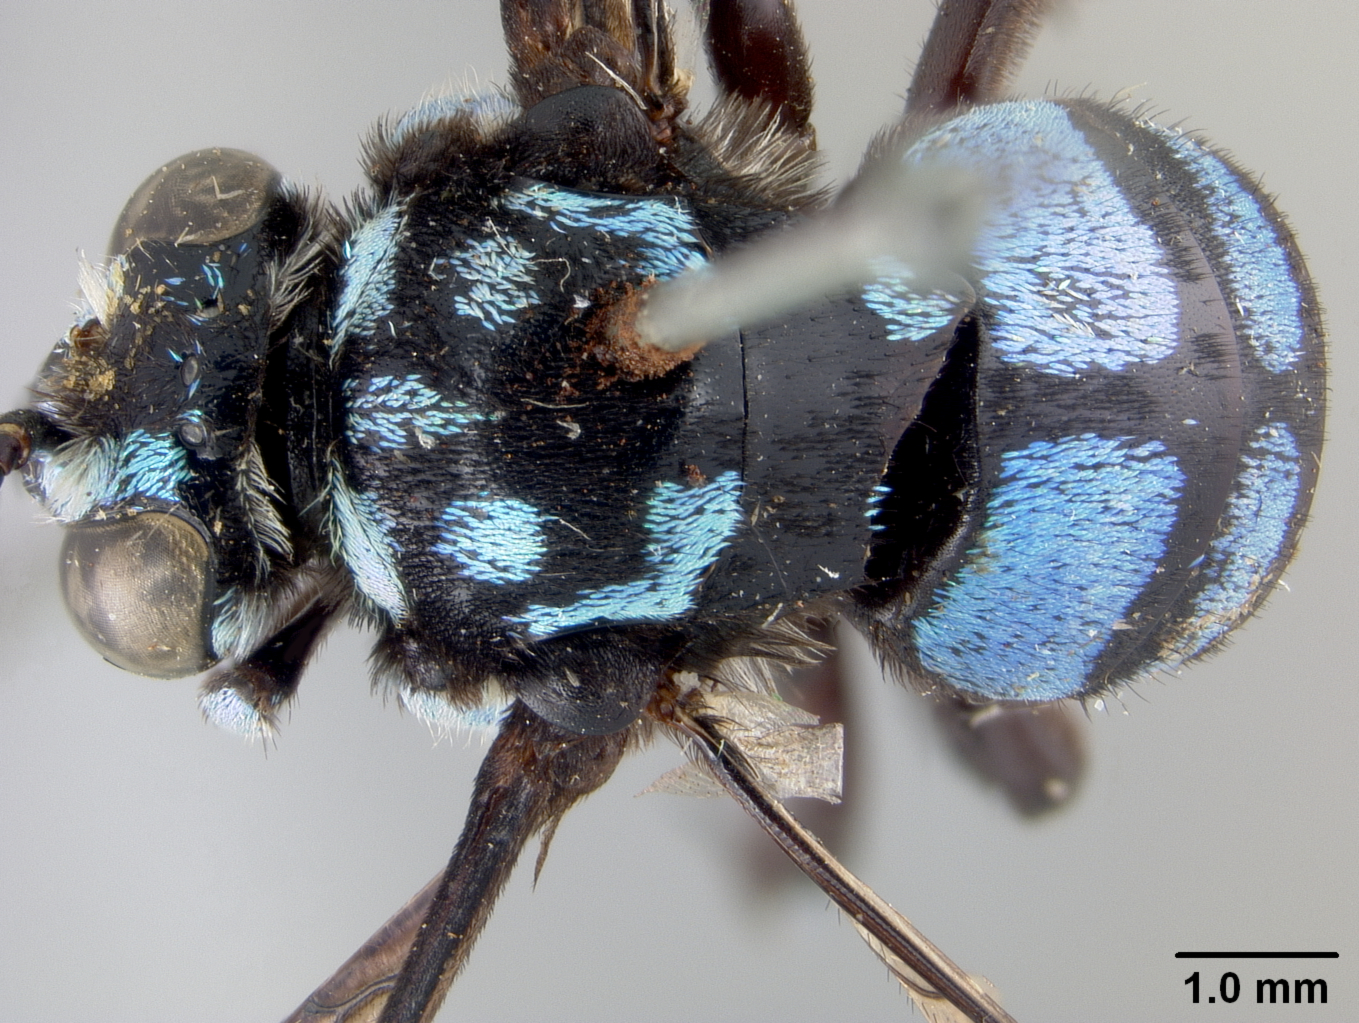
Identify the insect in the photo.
Crocisa crucifera
